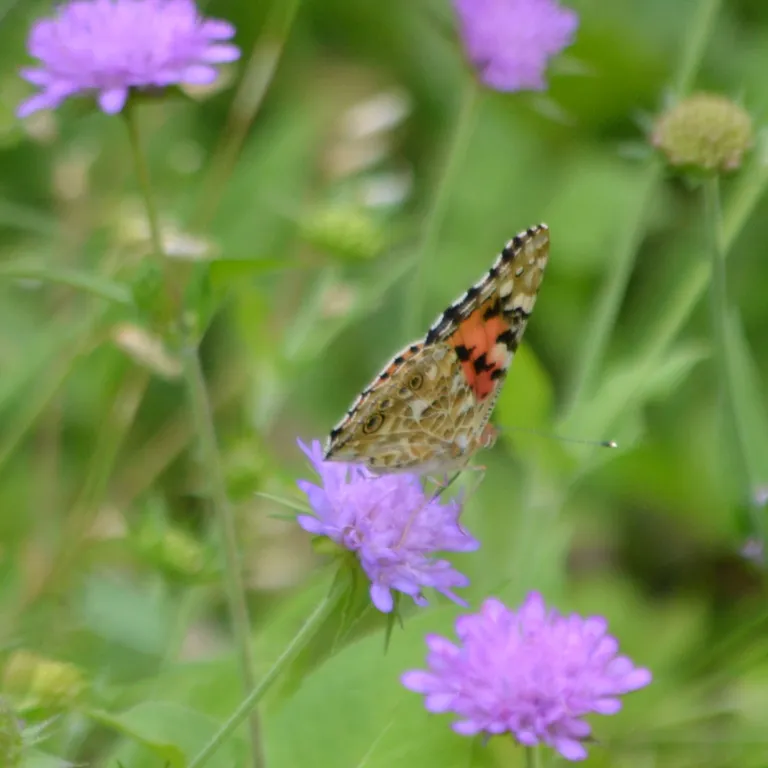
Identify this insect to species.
Vanessa cardui
